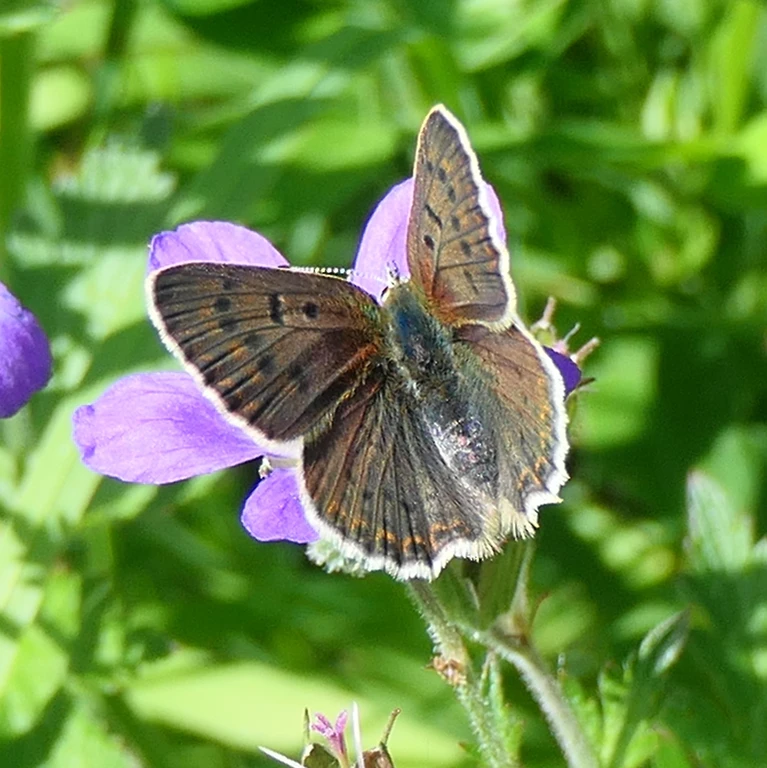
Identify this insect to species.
Lycaena tityrus (also Loweia tityrus)
